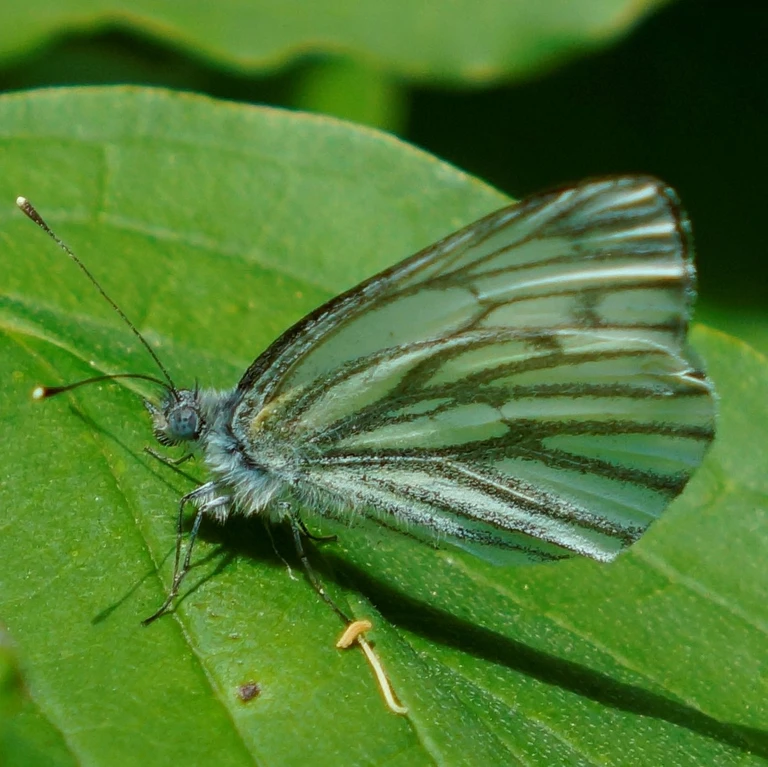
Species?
Pieris napi
